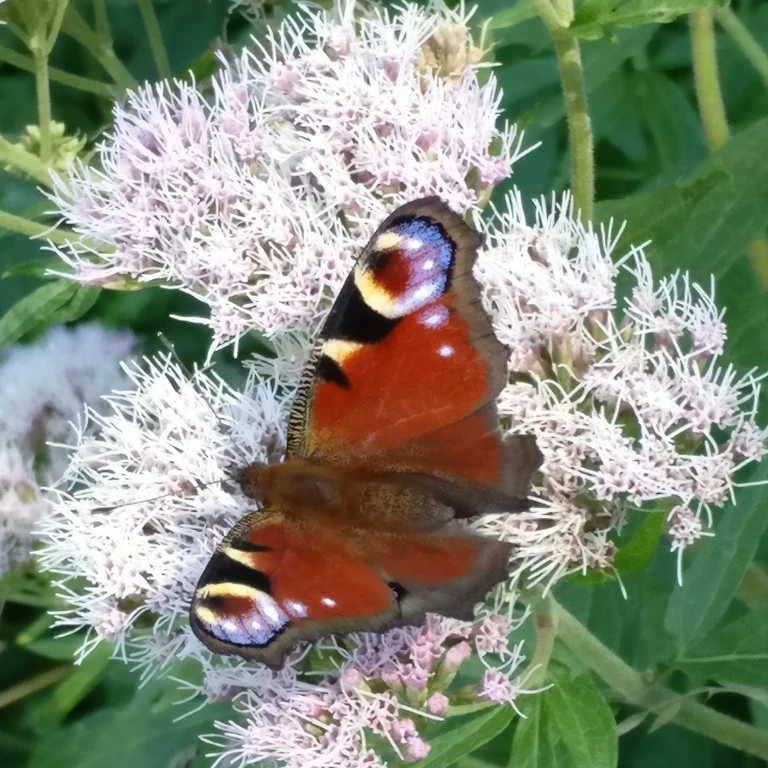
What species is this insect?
Aglais io
